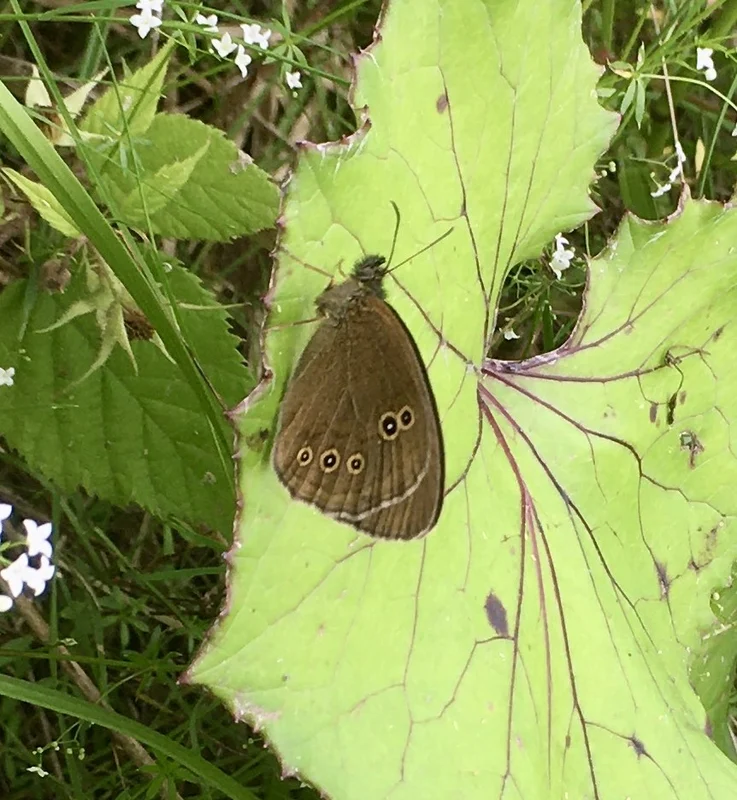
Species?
Aphantopus hyperantus
